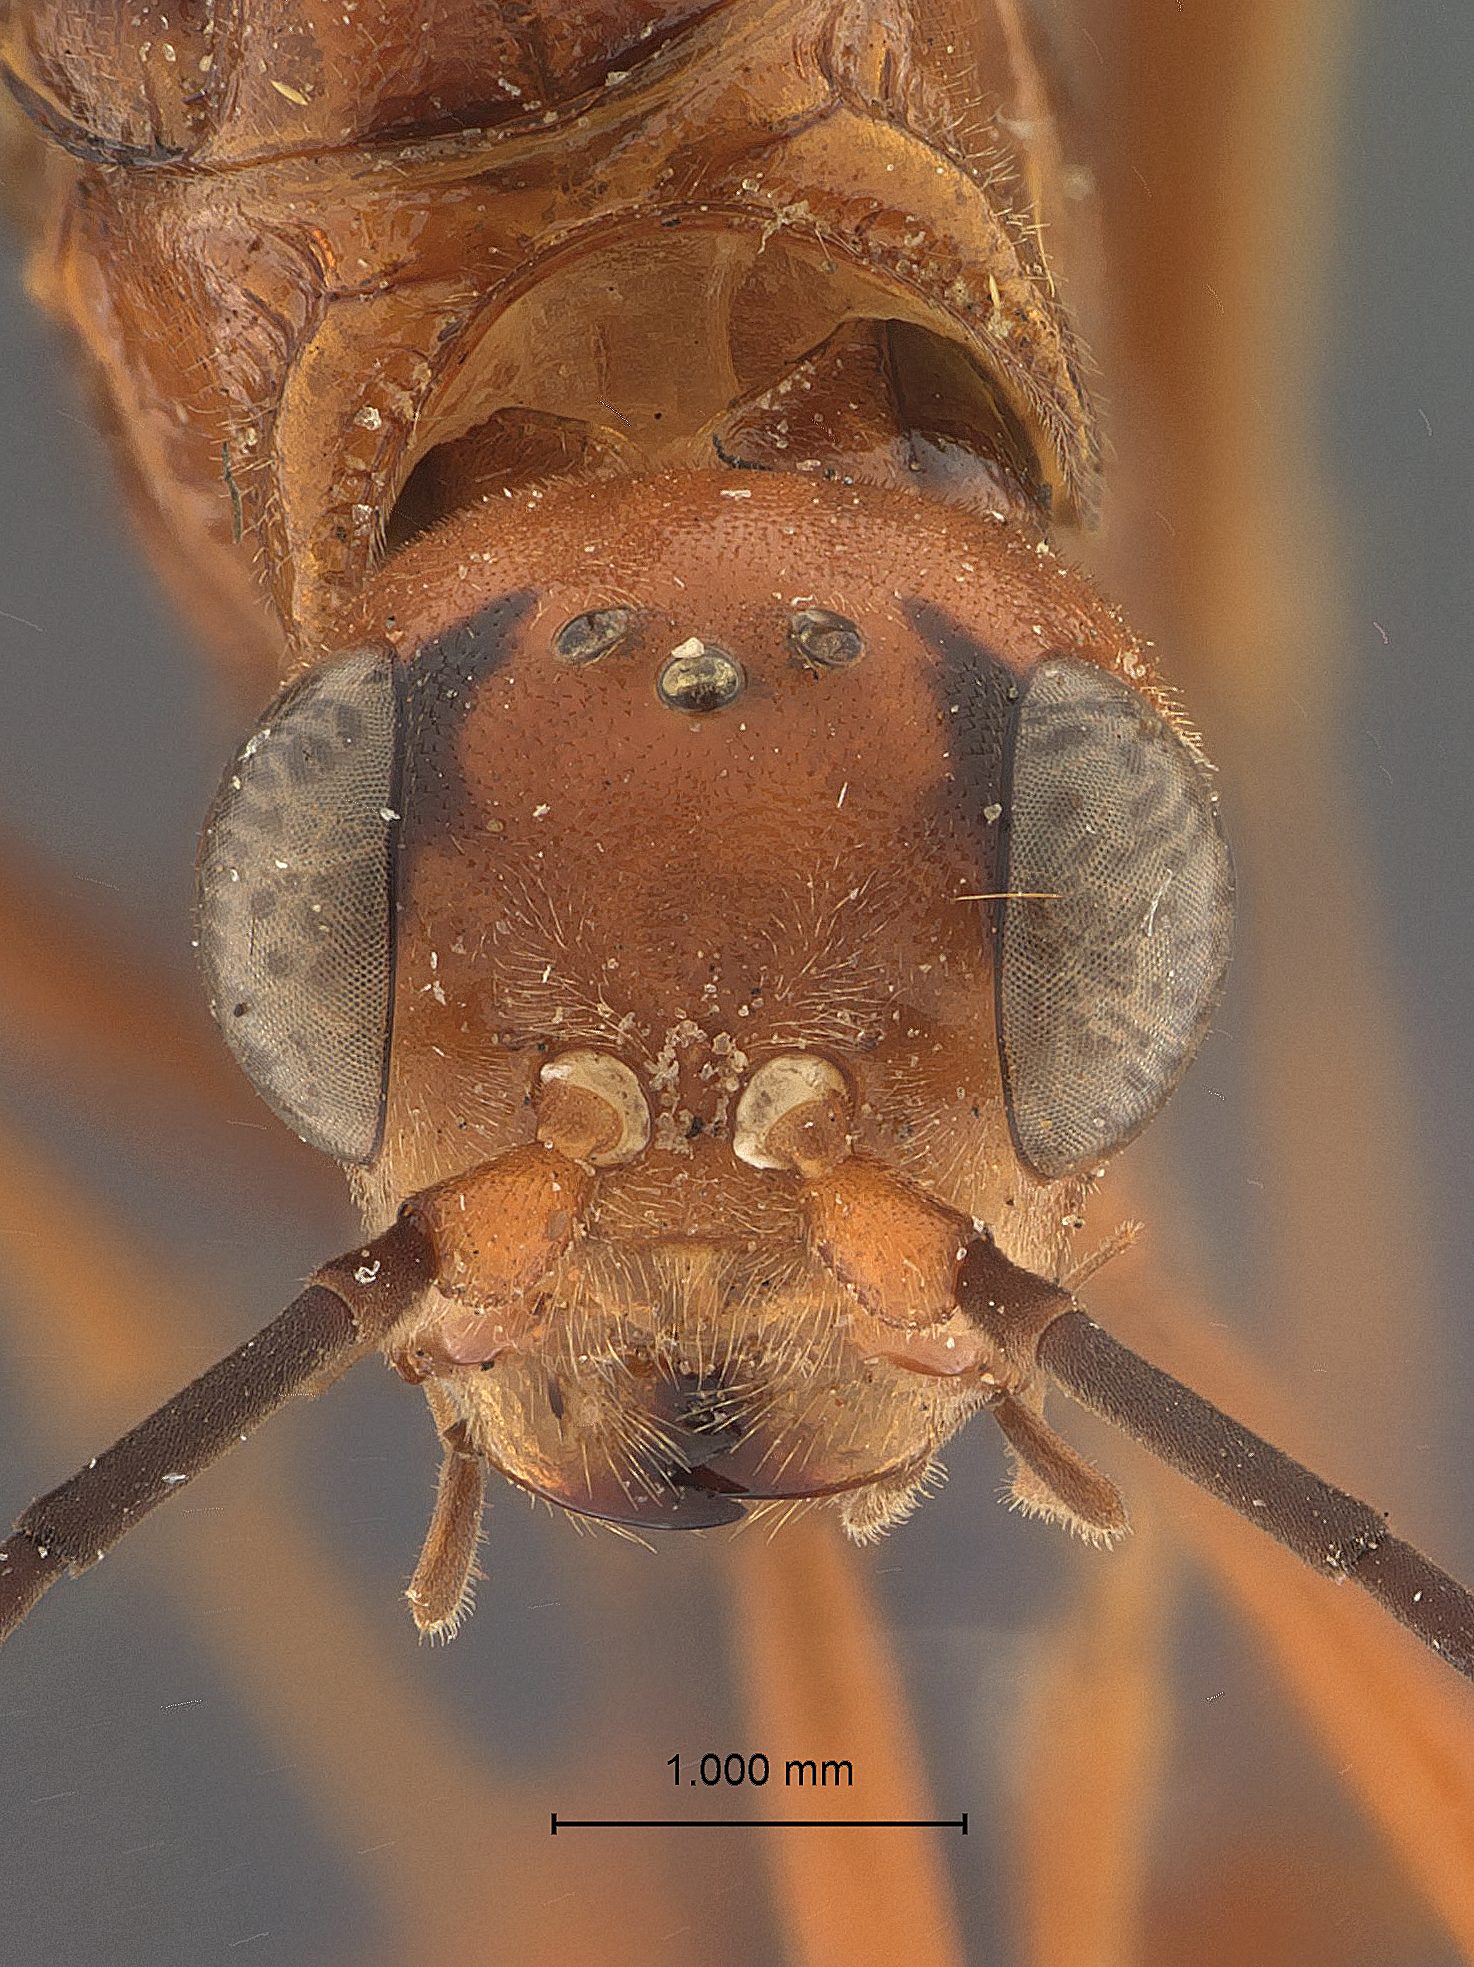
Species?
Aulacostethus foxleei
